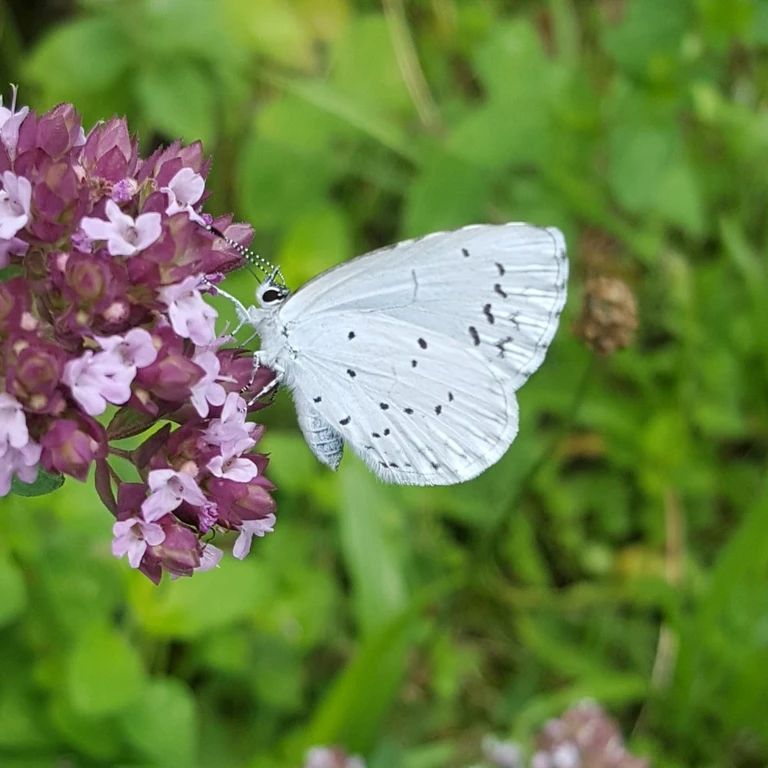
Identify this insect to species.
Celastrina argiolus
